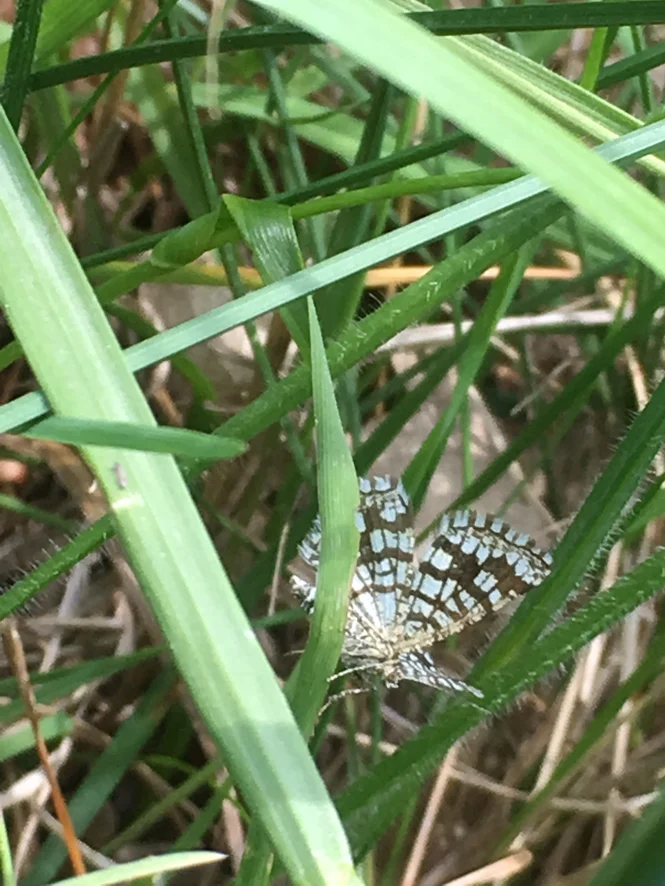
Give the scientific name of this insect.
Chiasmia clathrata
